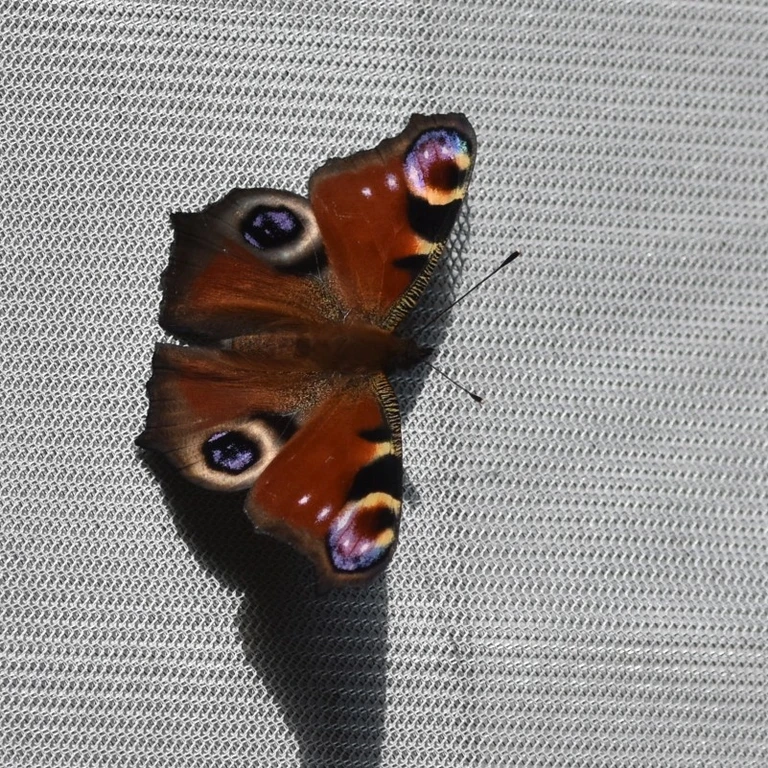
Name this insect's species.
Aglais io
